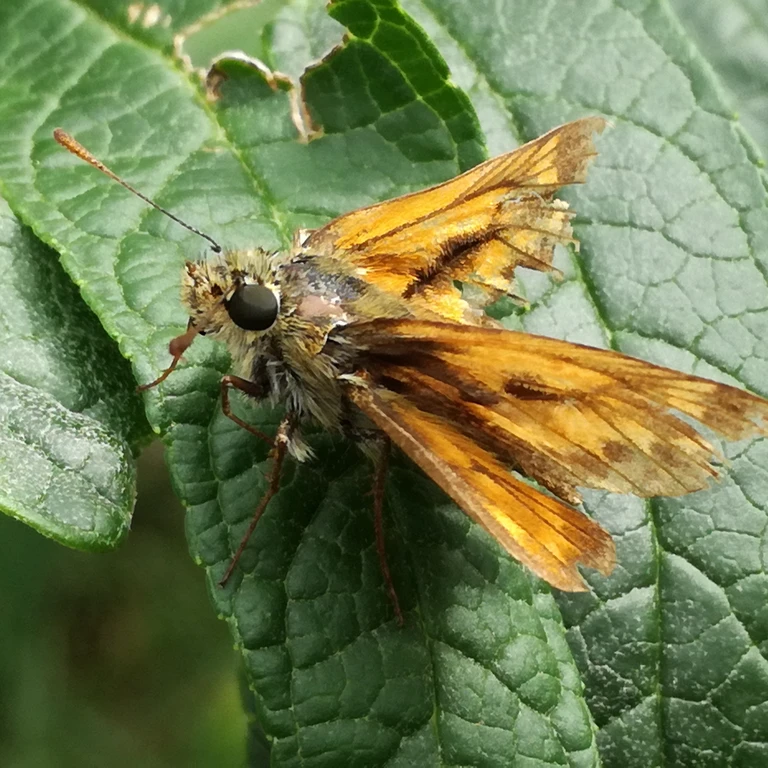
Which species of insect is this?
Ochlodes sylvanus (also Ochlodes venata)
